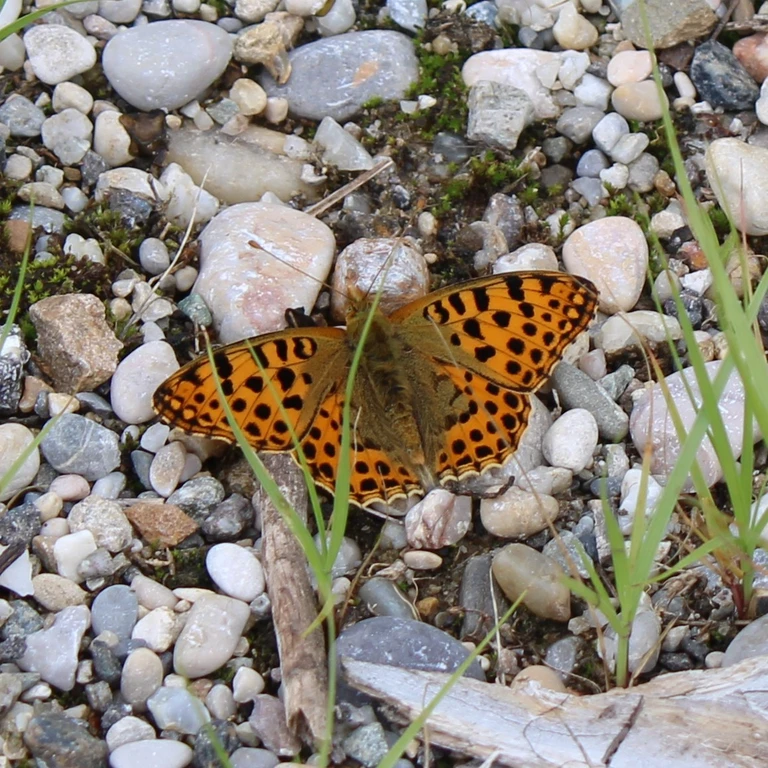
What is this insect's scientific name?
Issoria lathonia
